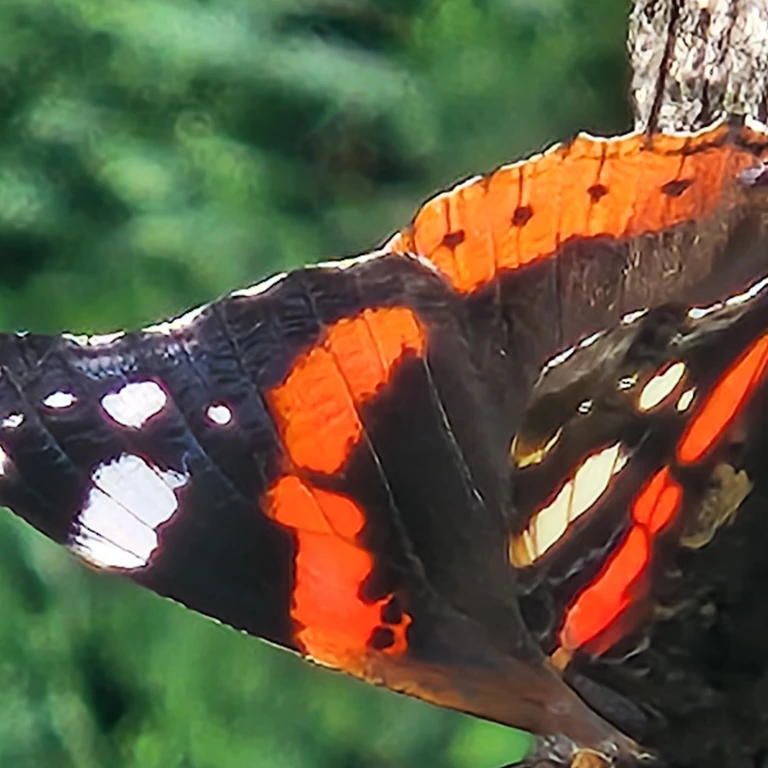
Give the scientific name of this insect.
Vanessa atalanta
